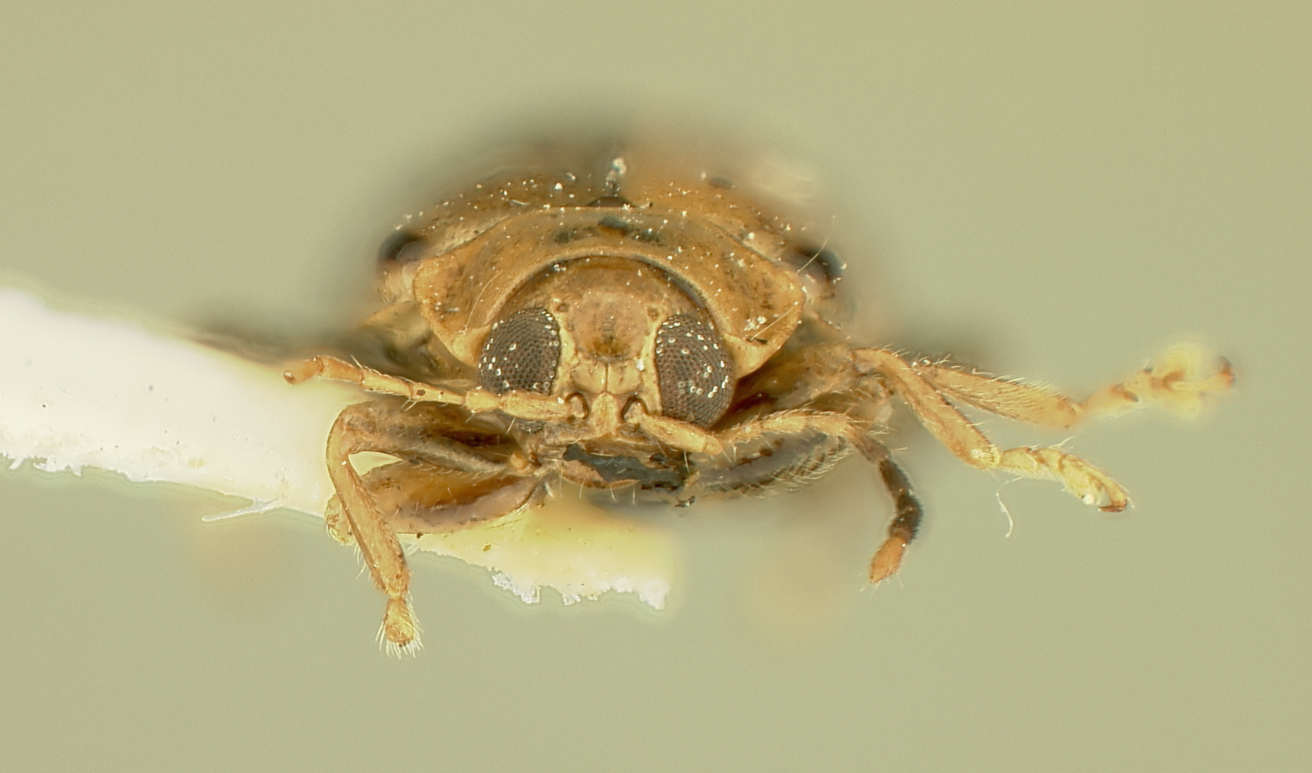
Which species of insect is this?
Oedionychus orientensis
